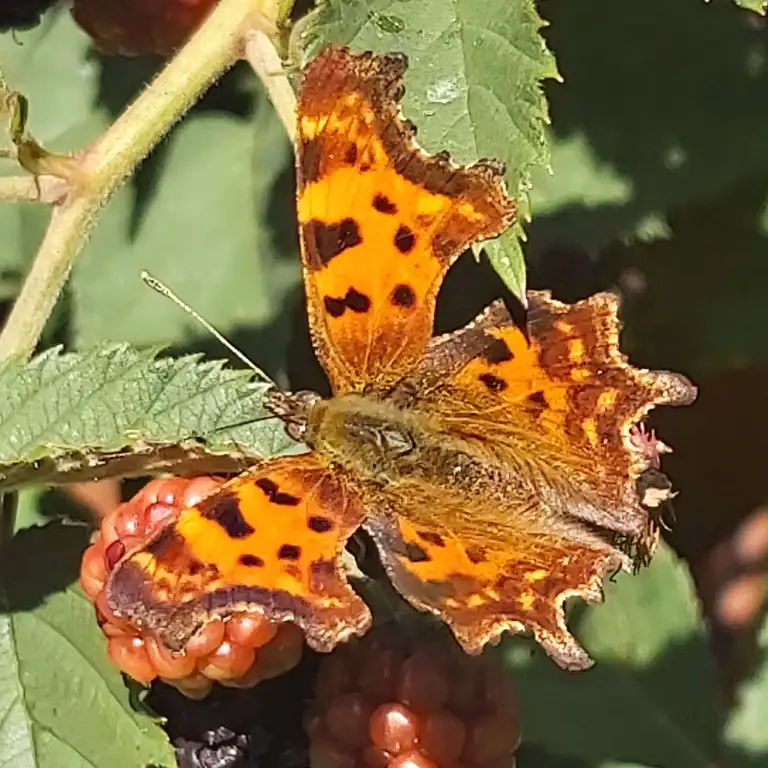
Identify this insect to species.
Polygonia c-album
